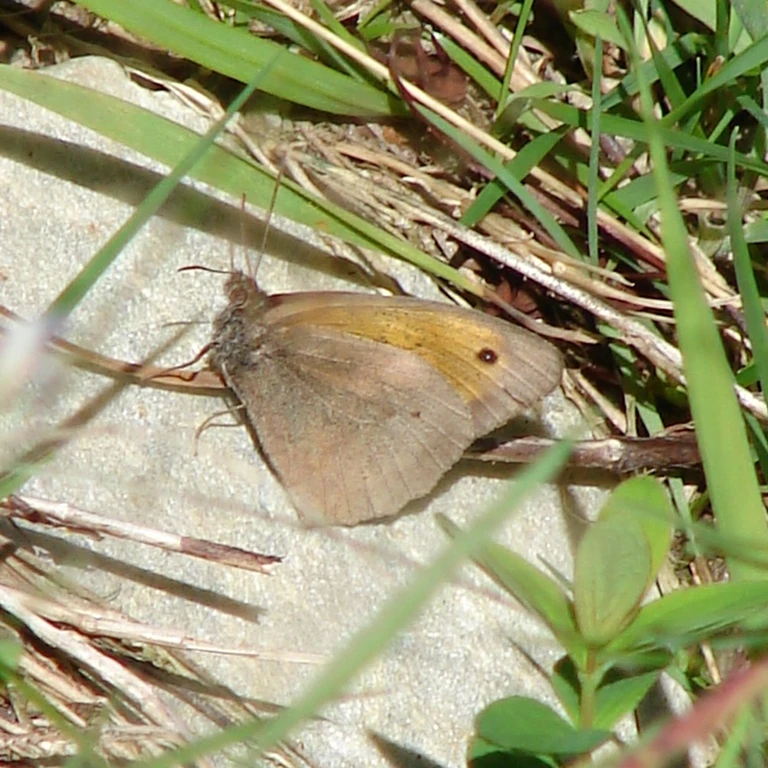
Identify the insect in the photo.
Maniola jurtina
